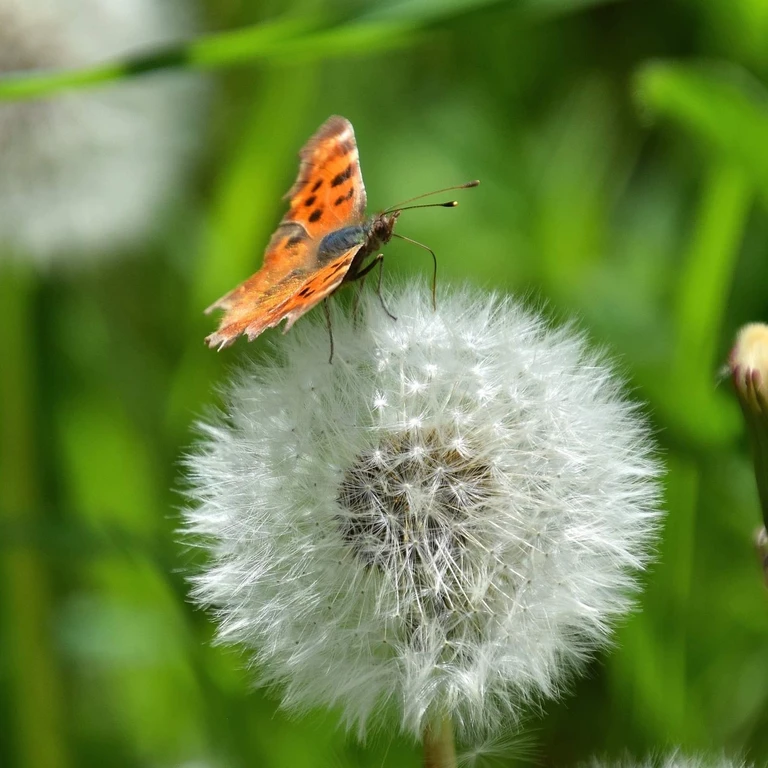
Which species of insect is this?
Polygonia c-album
